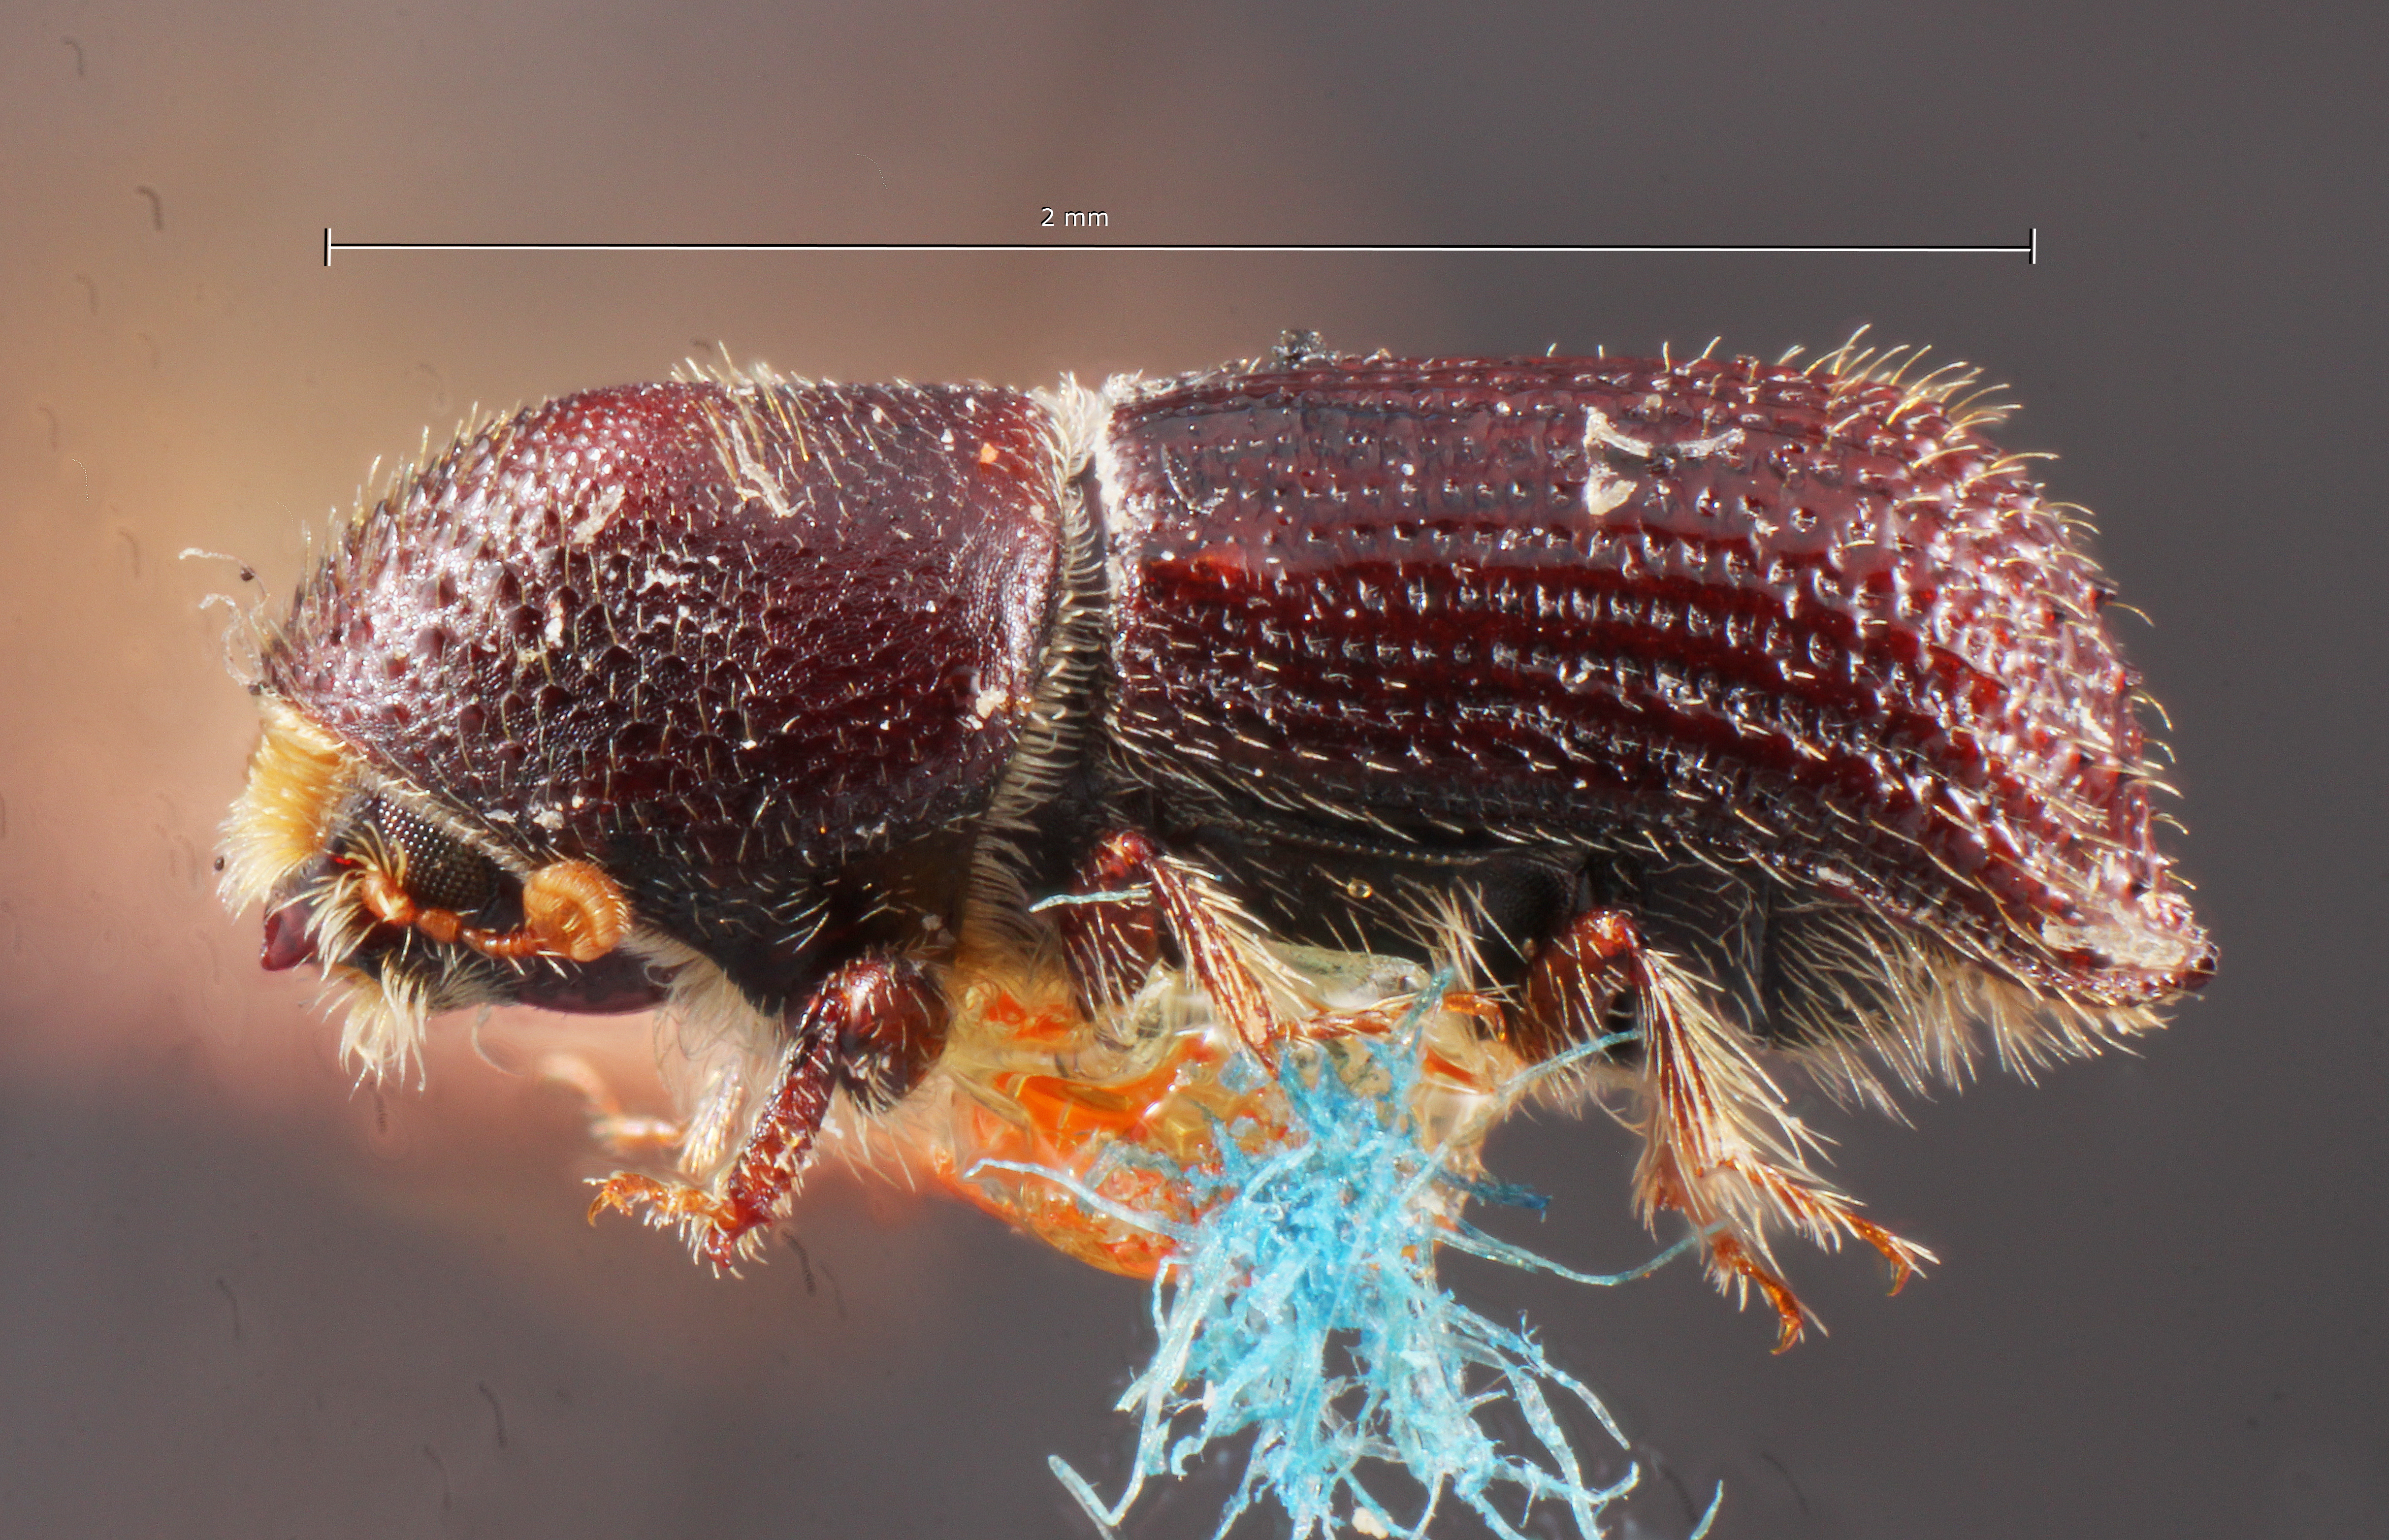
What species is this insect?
Micracis langstoni
